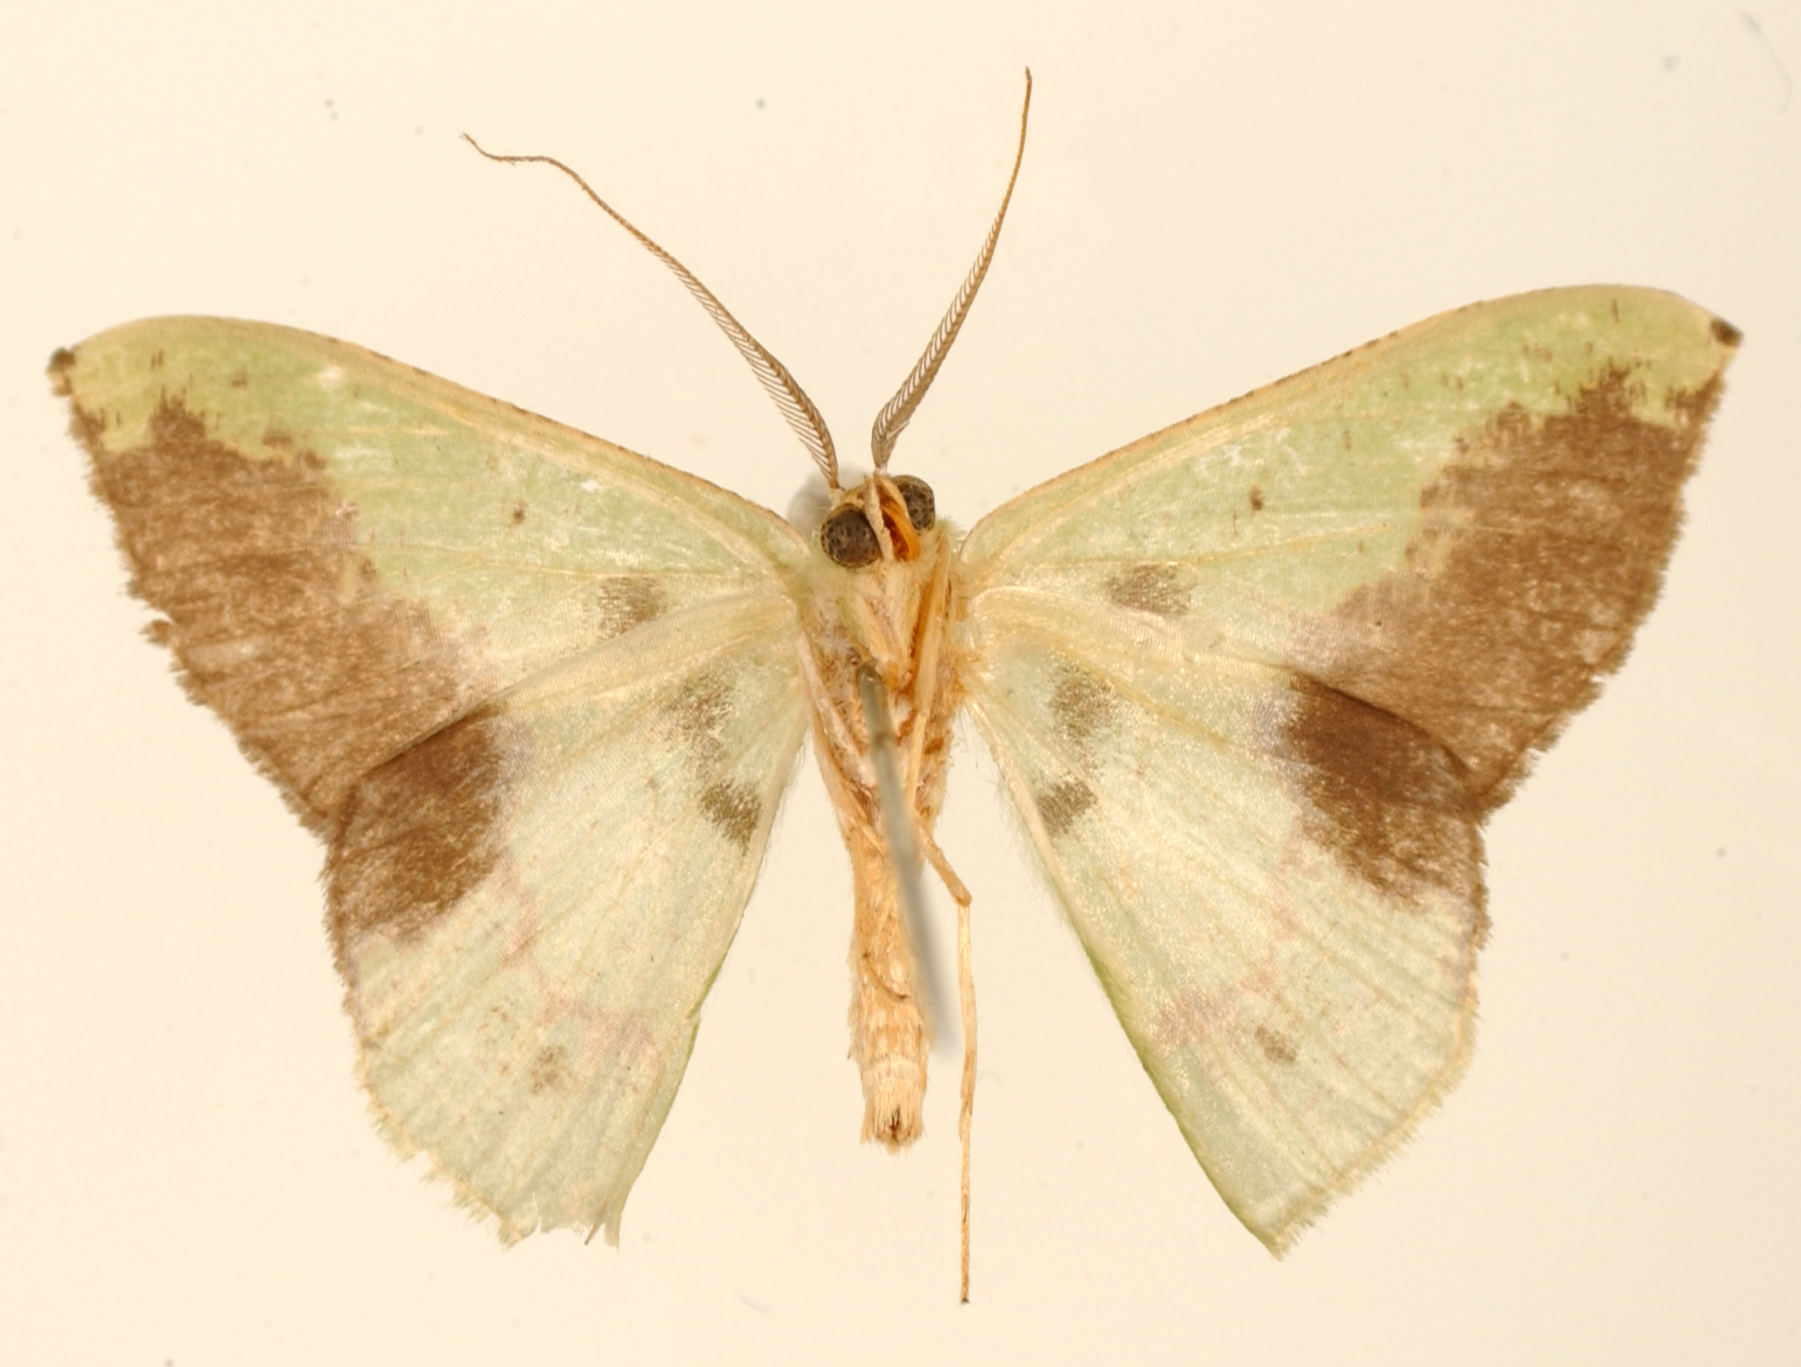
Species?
Melochlora vagilinea
